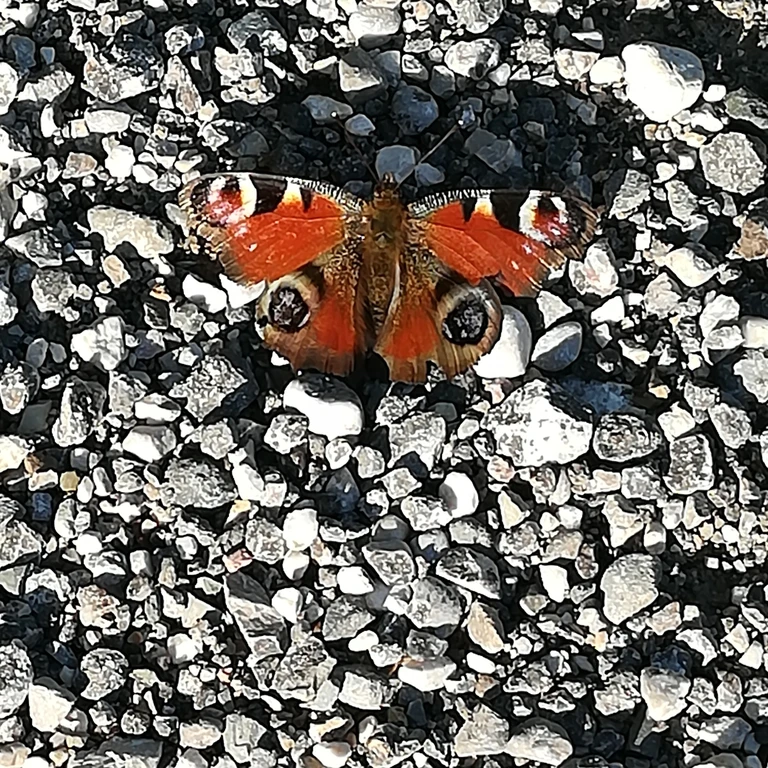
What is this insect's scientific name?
Aglais io
